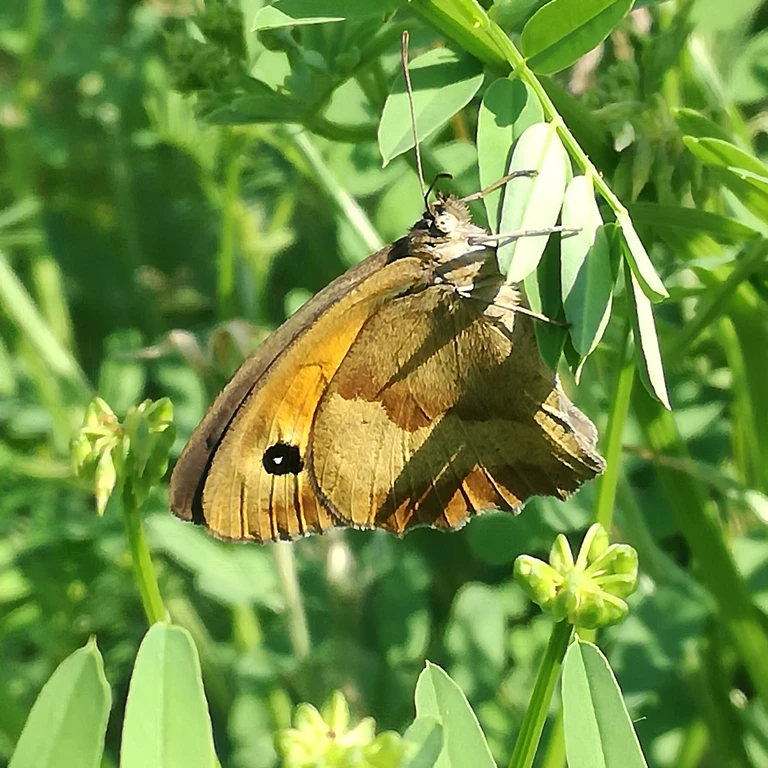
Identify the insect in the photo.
Maniola jurtina
